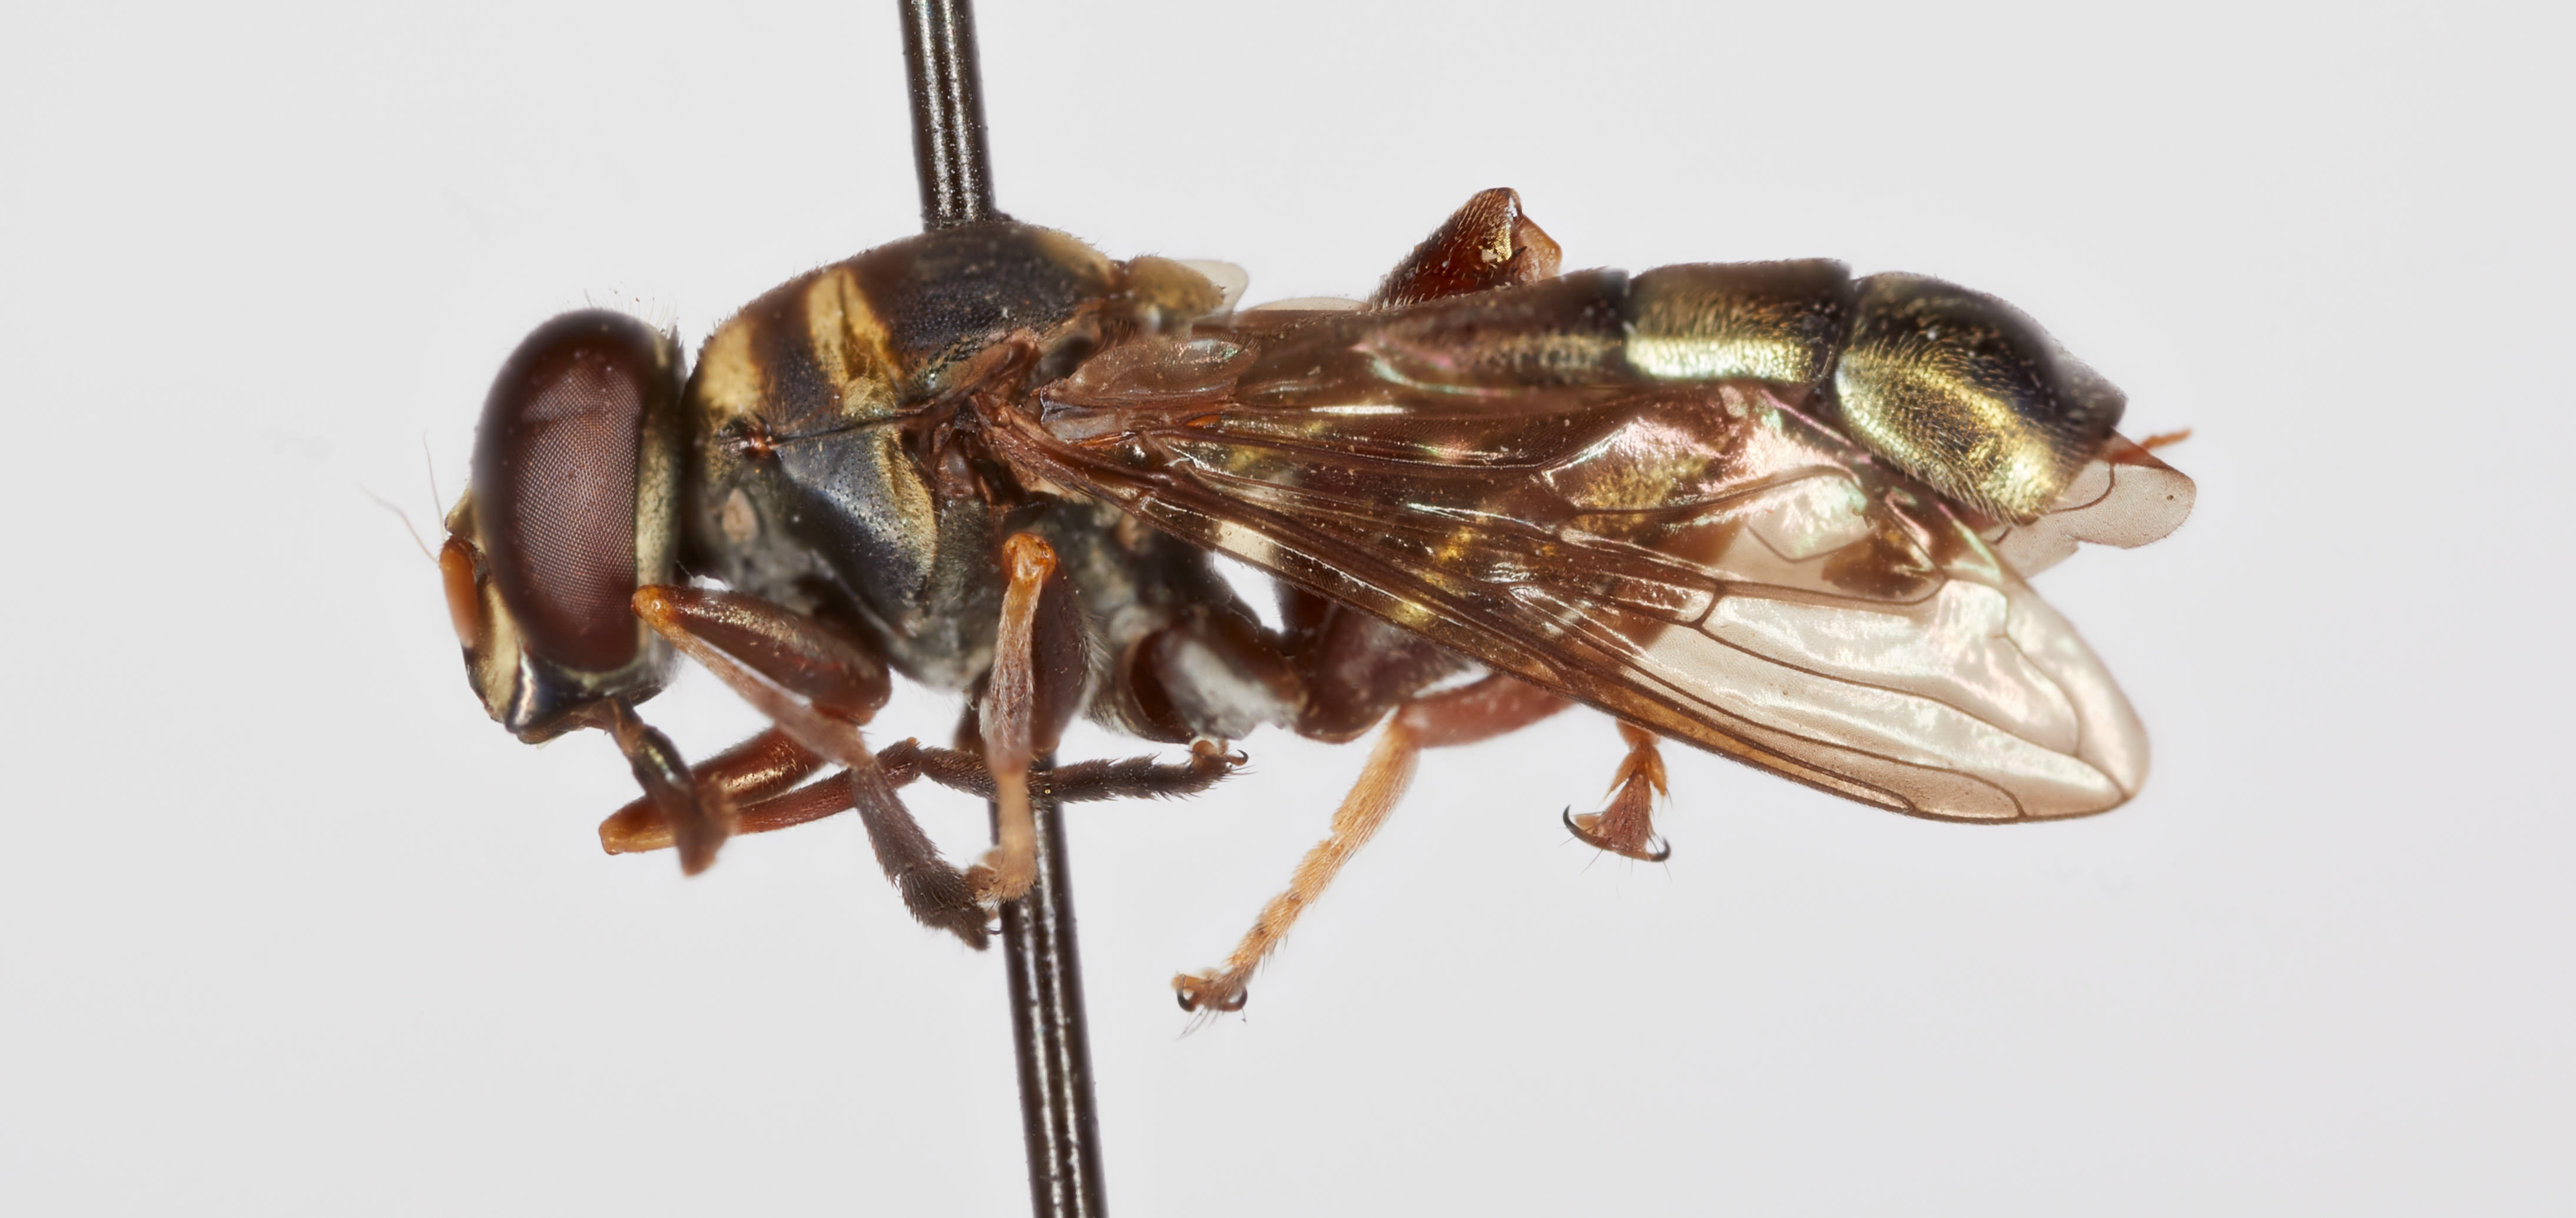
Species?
Zonemyia spinosa
